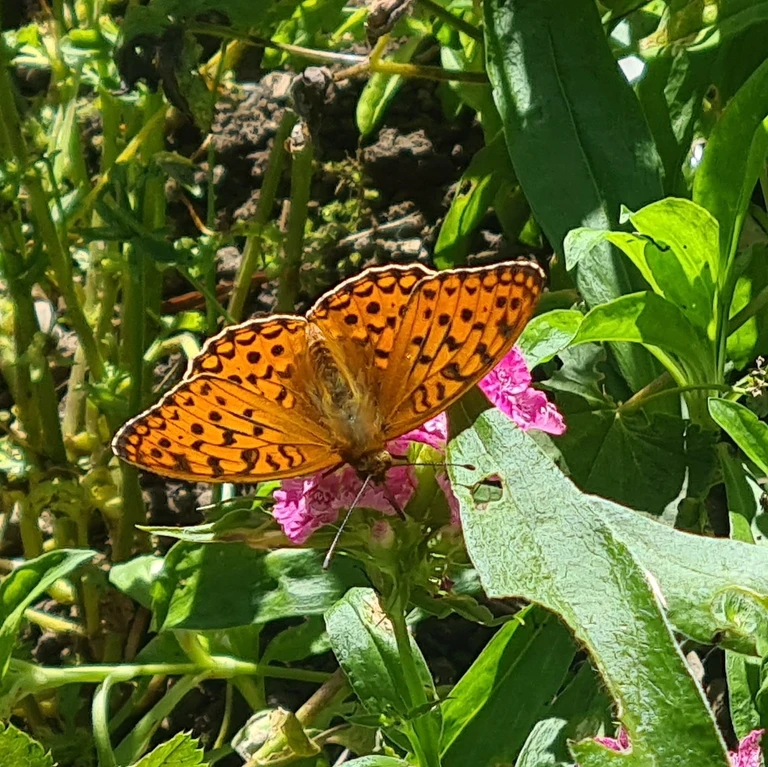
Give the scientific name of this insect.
Speyeria aglaja
